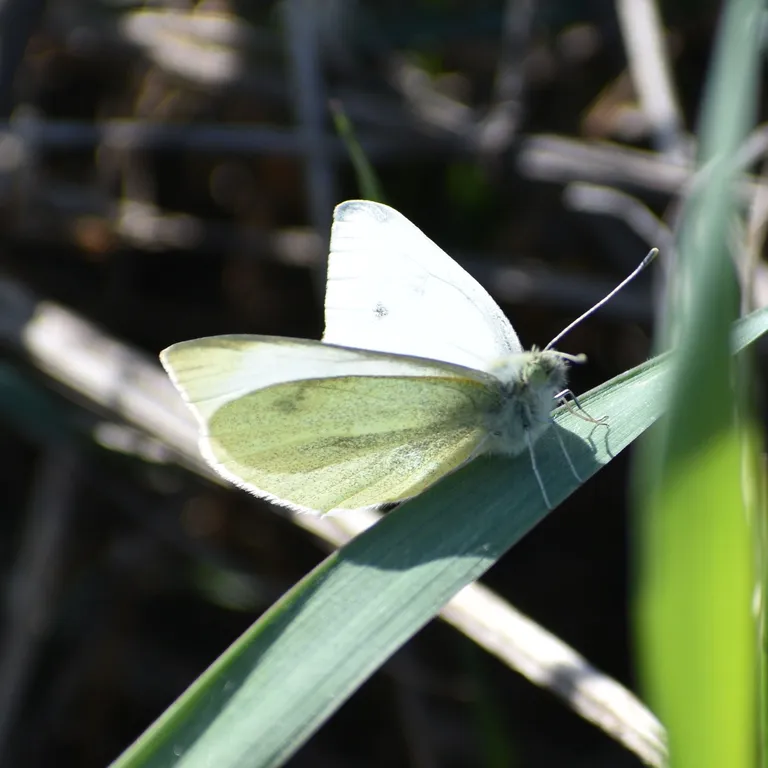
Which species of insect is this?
Pieris rapae
